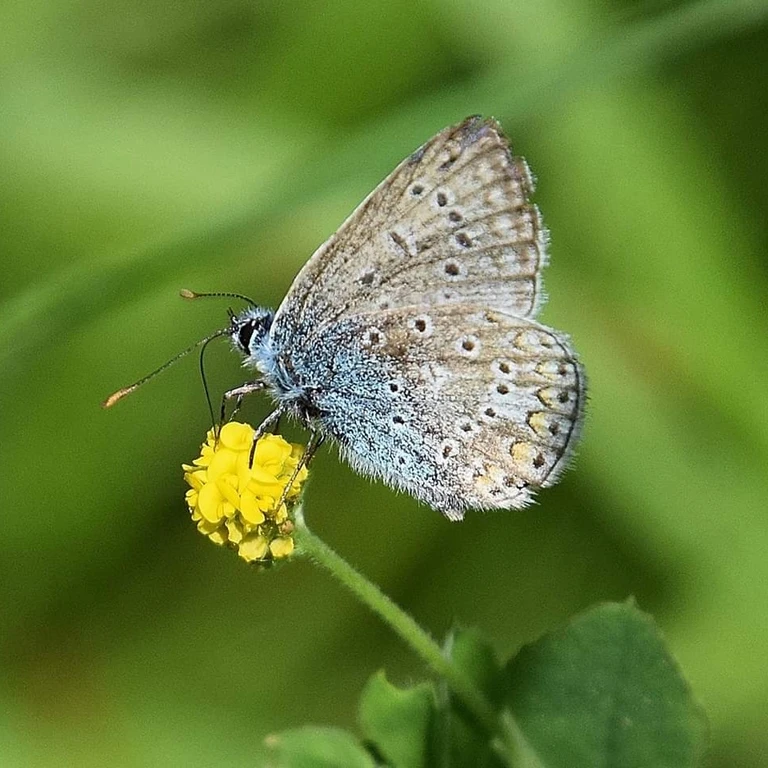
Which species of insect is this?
Polyommatus icarus
